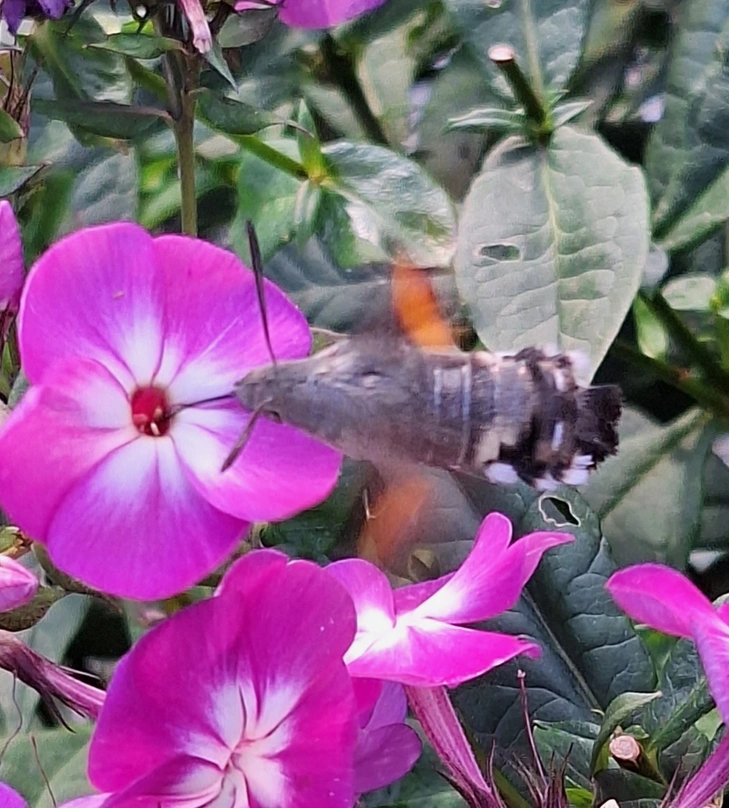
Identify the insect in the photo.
Macroglossum stellatarum
